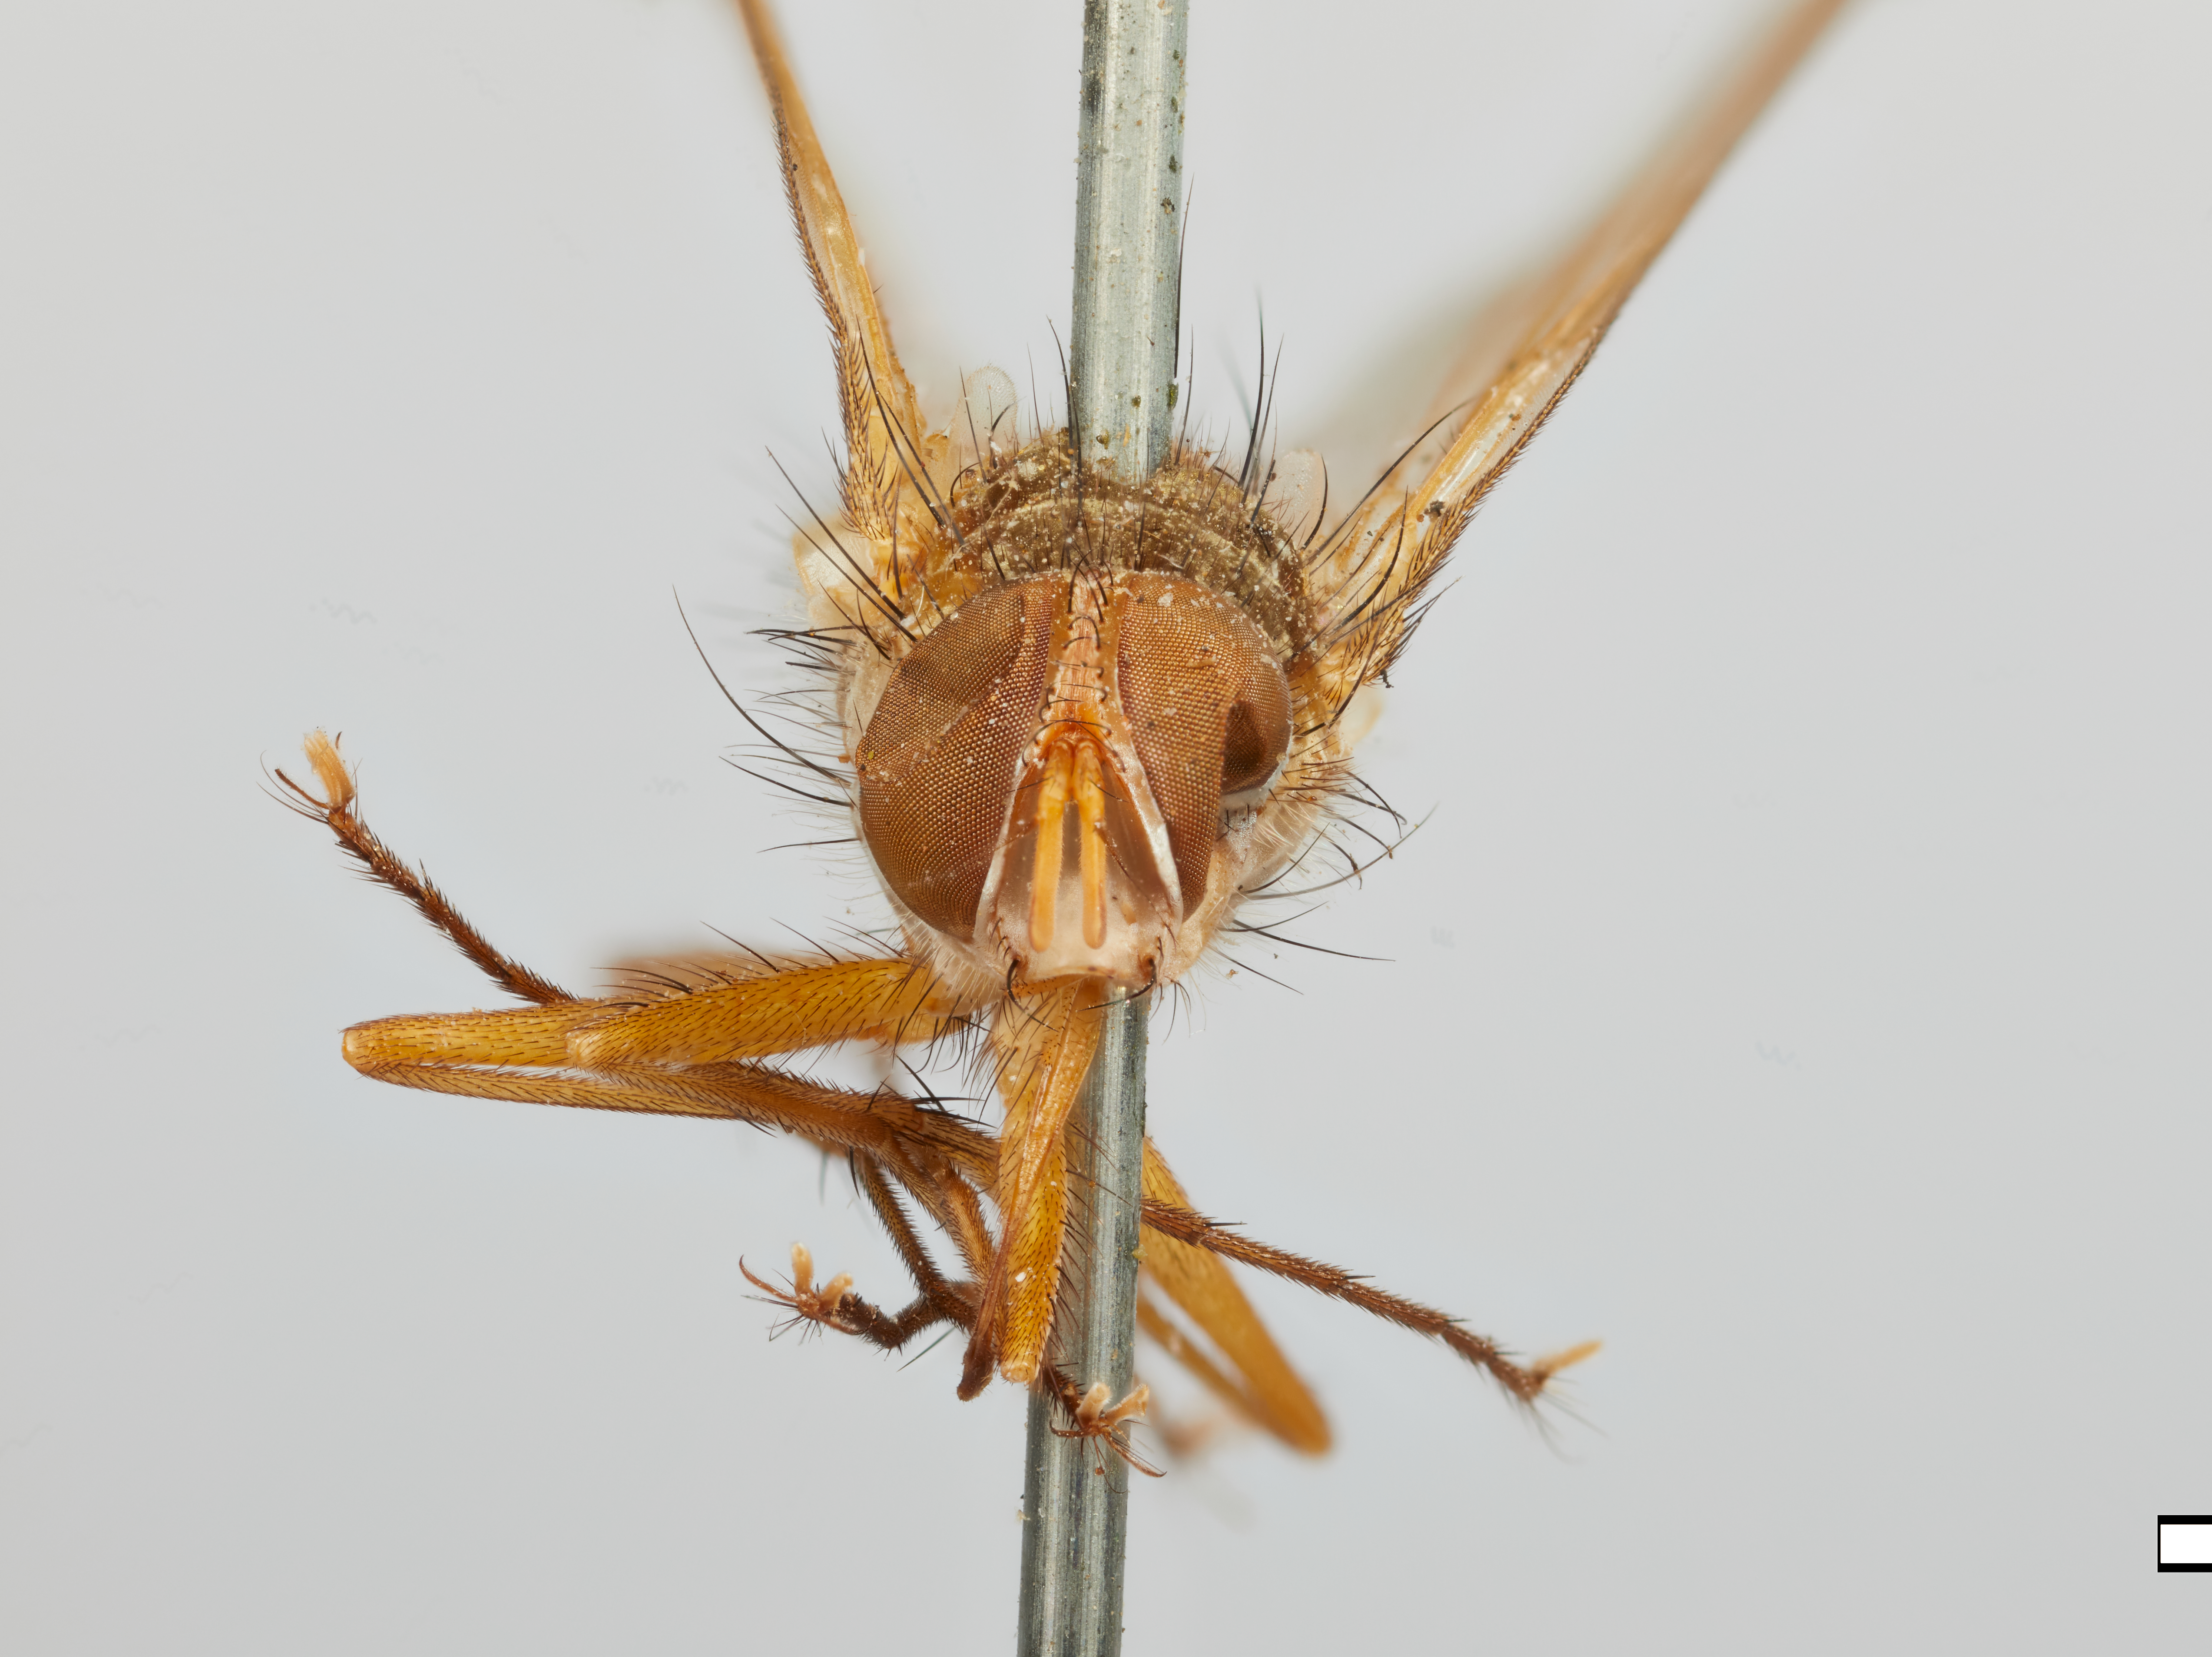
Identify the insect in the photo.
Myobiopsis similis
